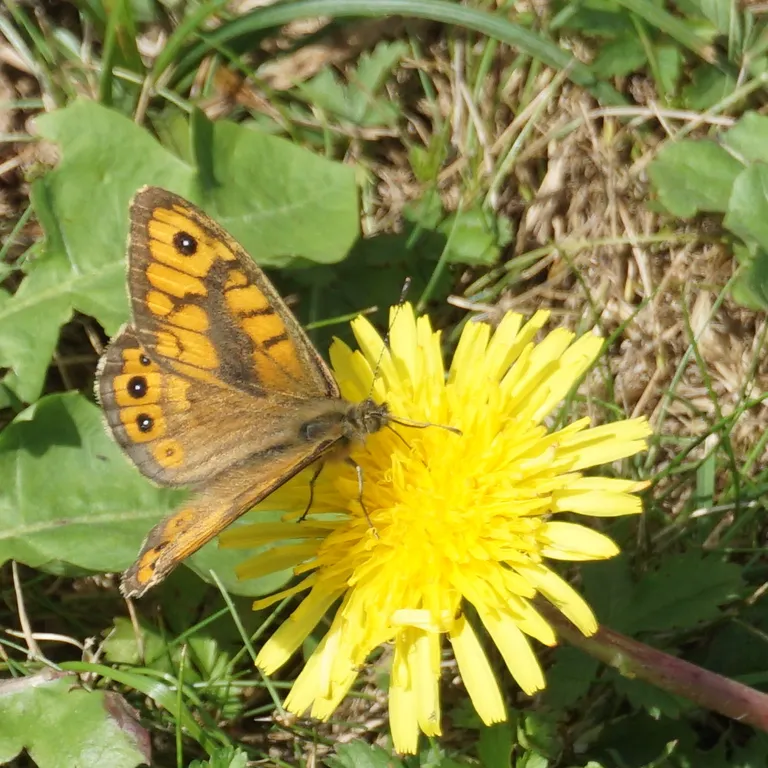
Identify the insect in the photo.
Lasiommata megera (also Pararge megera)
